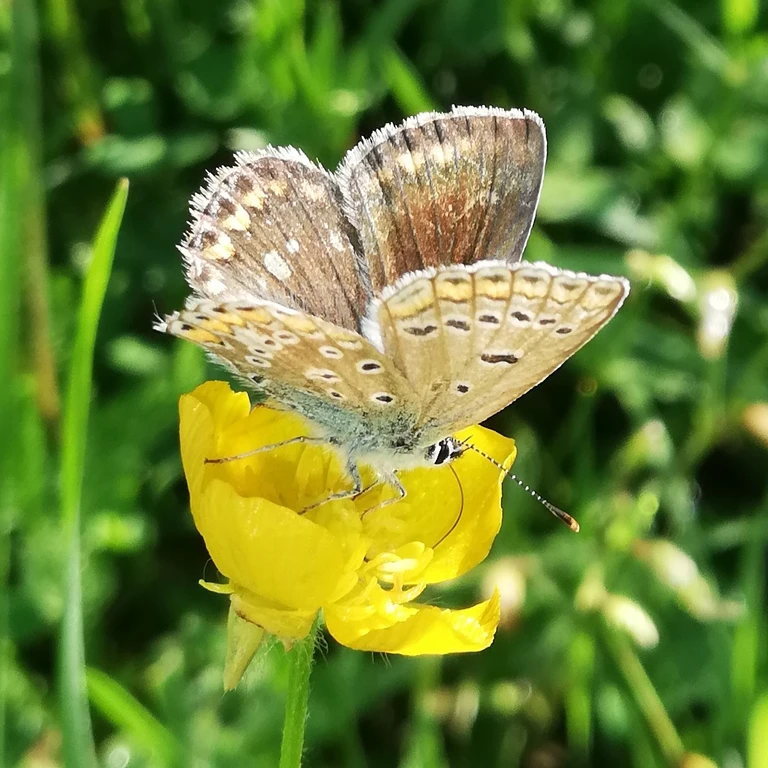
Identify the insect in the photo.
Polyommatus icarus
